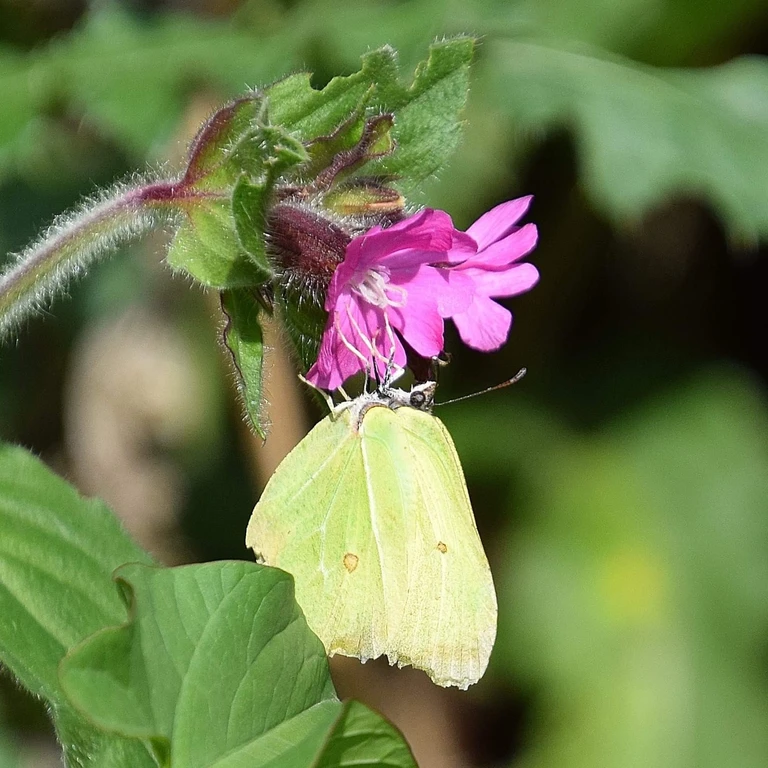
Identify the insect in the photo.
Gonepteryx rhamni
